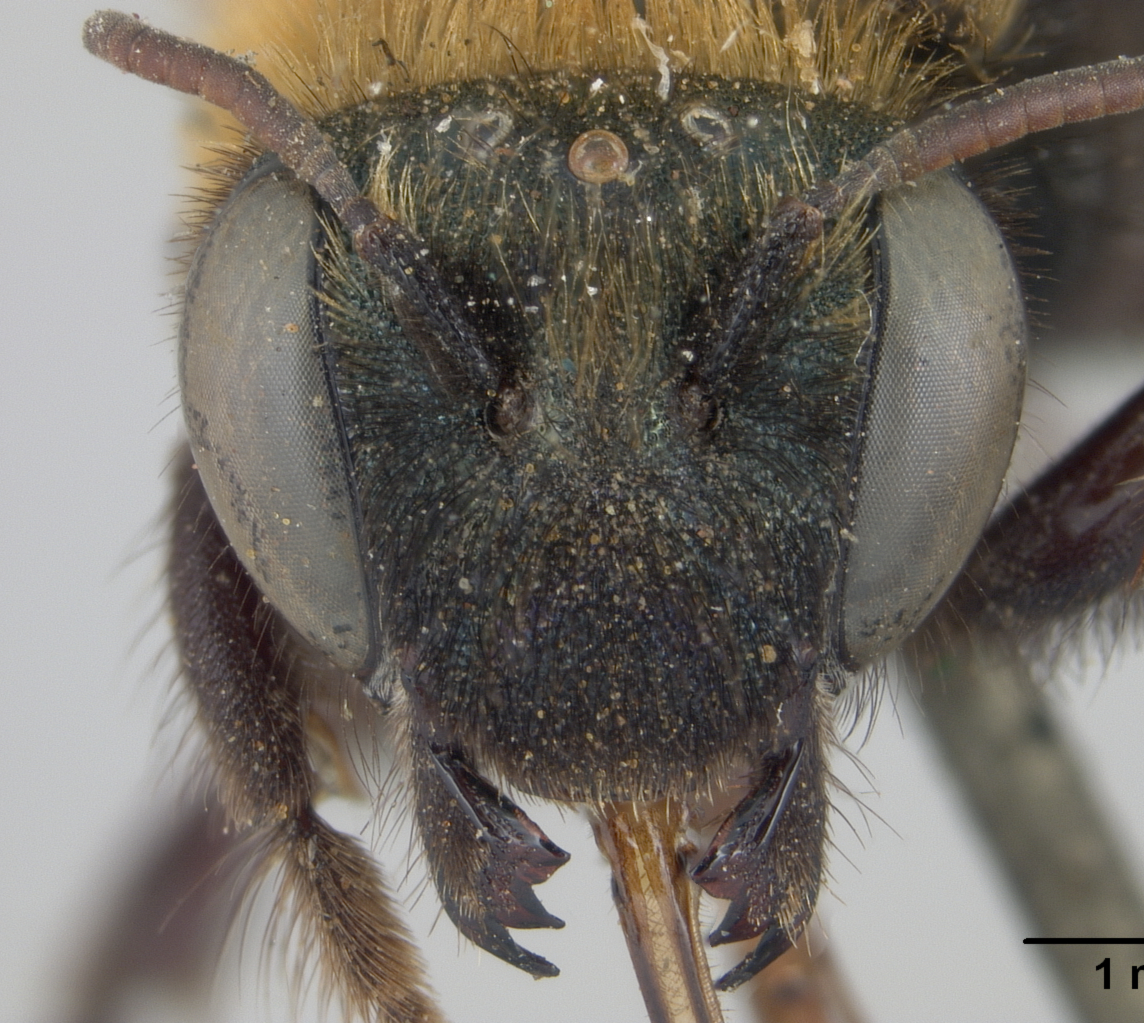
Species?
Osmia cerasi
